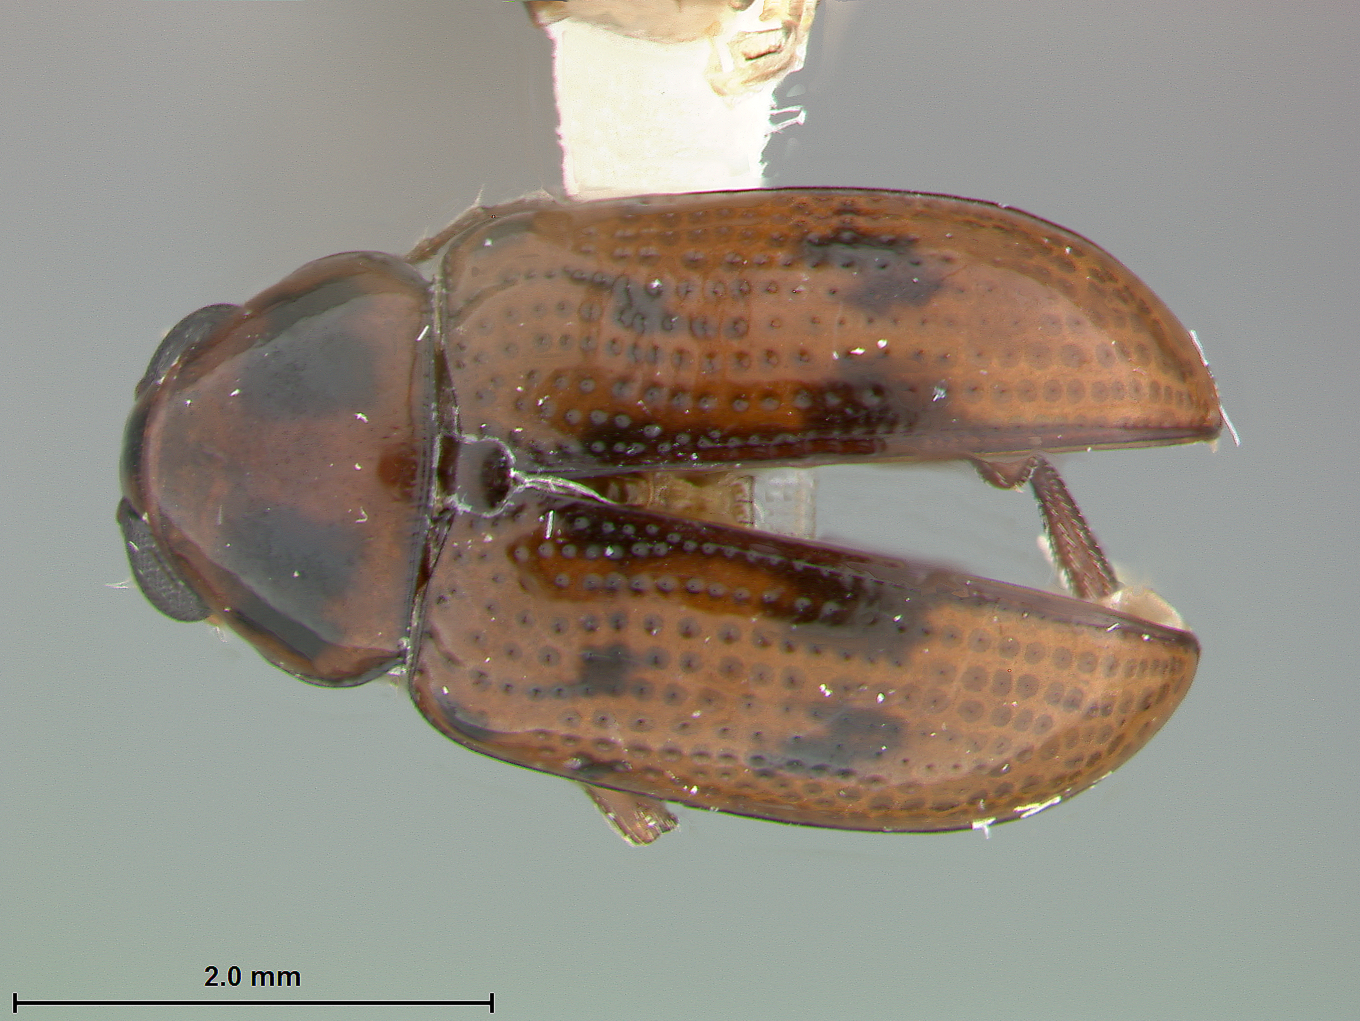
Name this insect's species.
Metachroma clarkei
